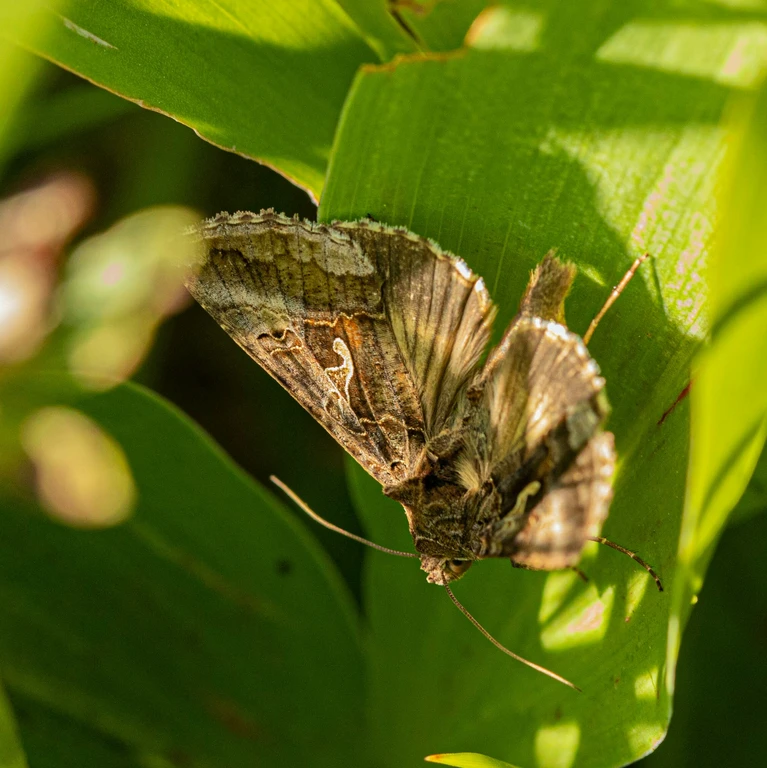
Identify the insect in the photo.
Autographa gamma
